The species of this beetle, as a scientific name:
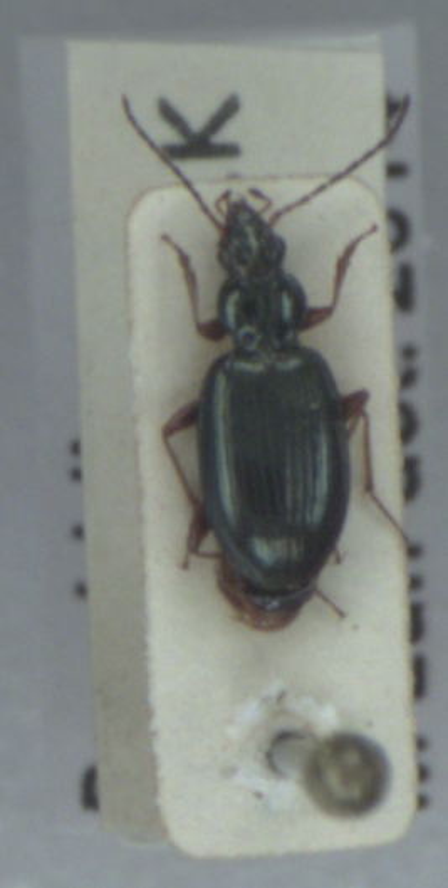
Bembidion stephensii
